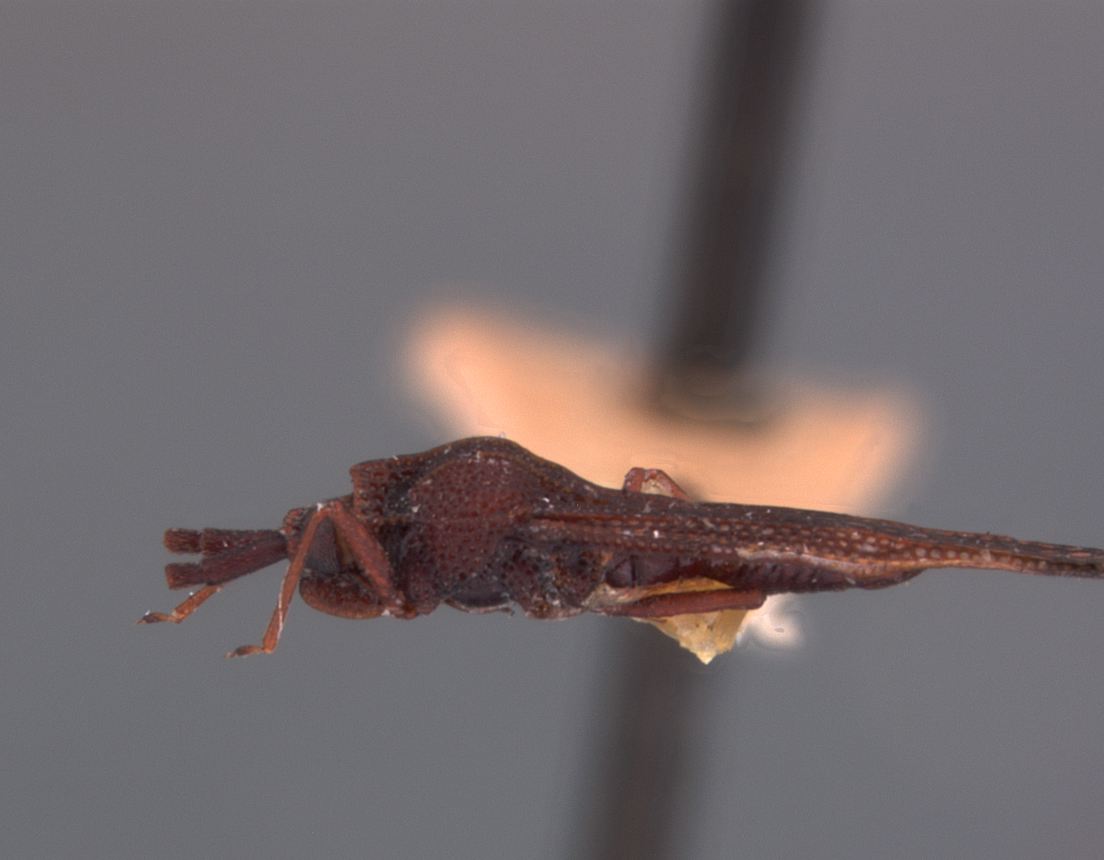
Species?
Perissonemia occasa
